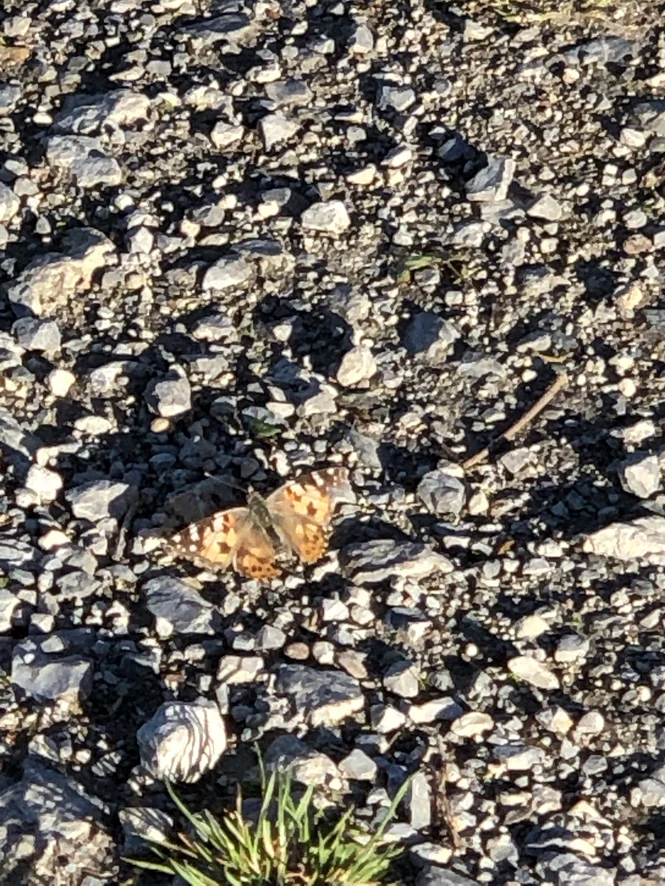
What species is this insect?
Vanessa cardui
